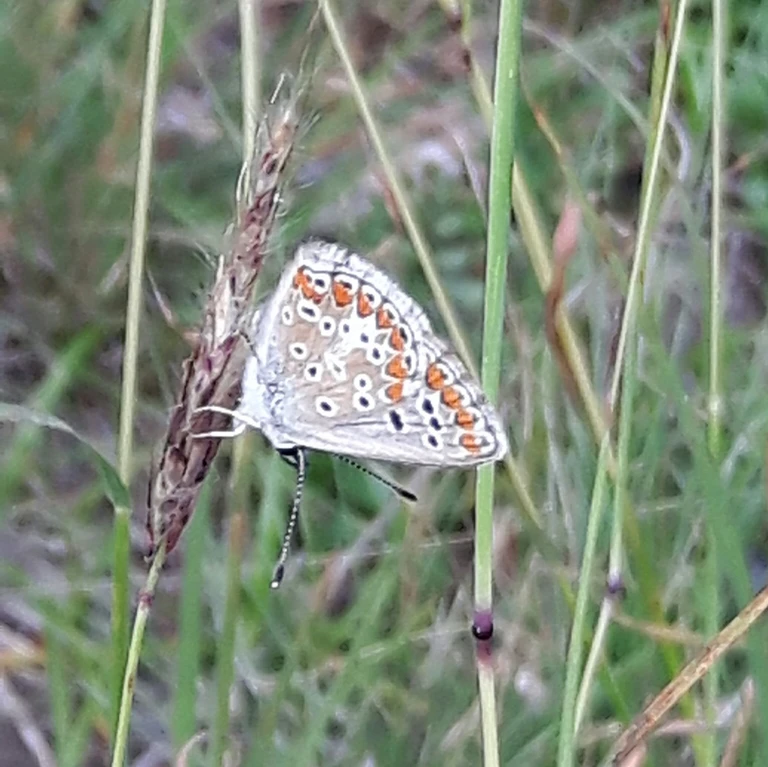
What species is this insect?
Aricia agestis/artaxerxes
